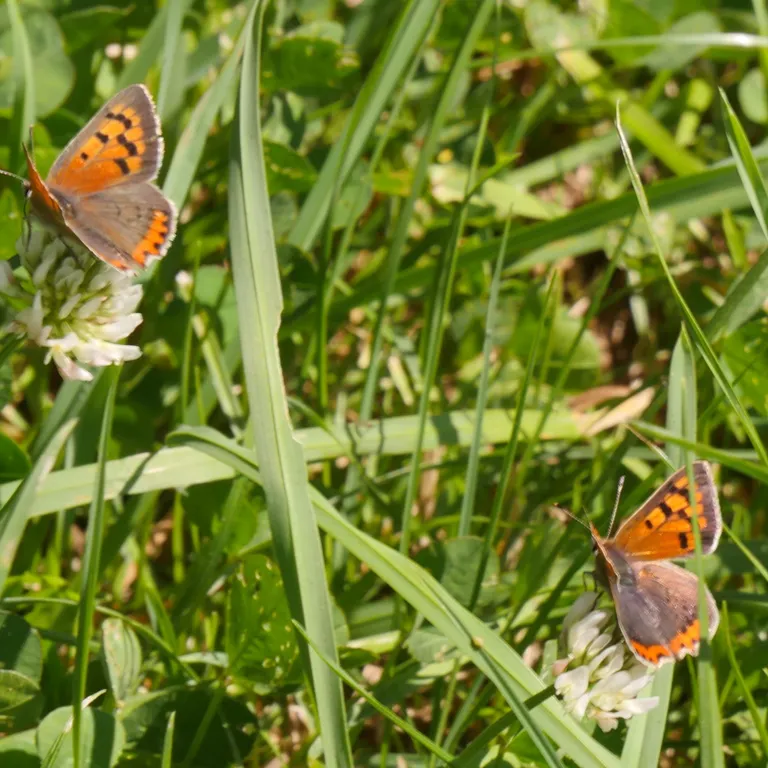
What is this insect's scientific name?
Lycaena phlaeas
